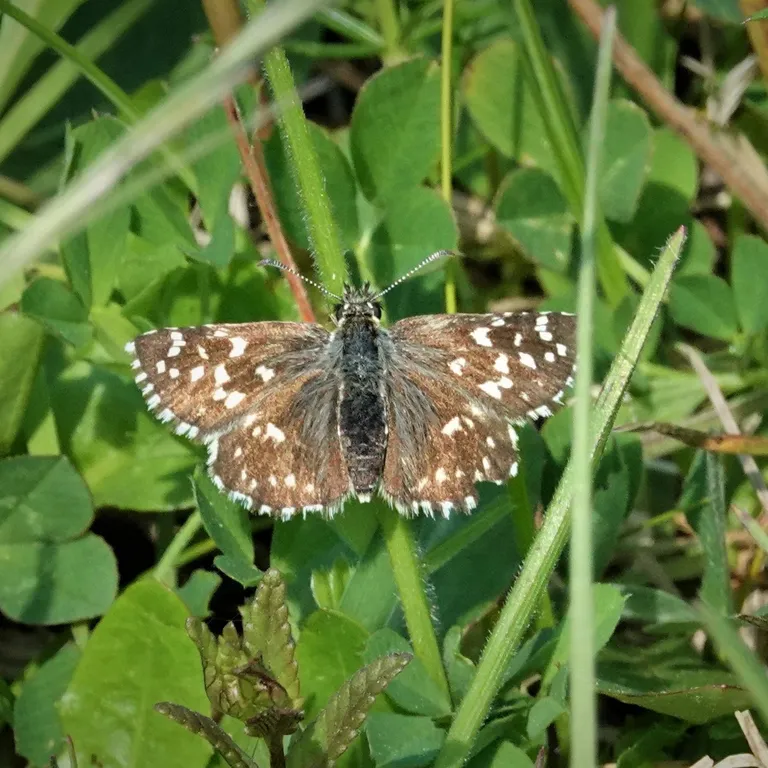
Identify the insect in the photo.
Pyrgus malvae
